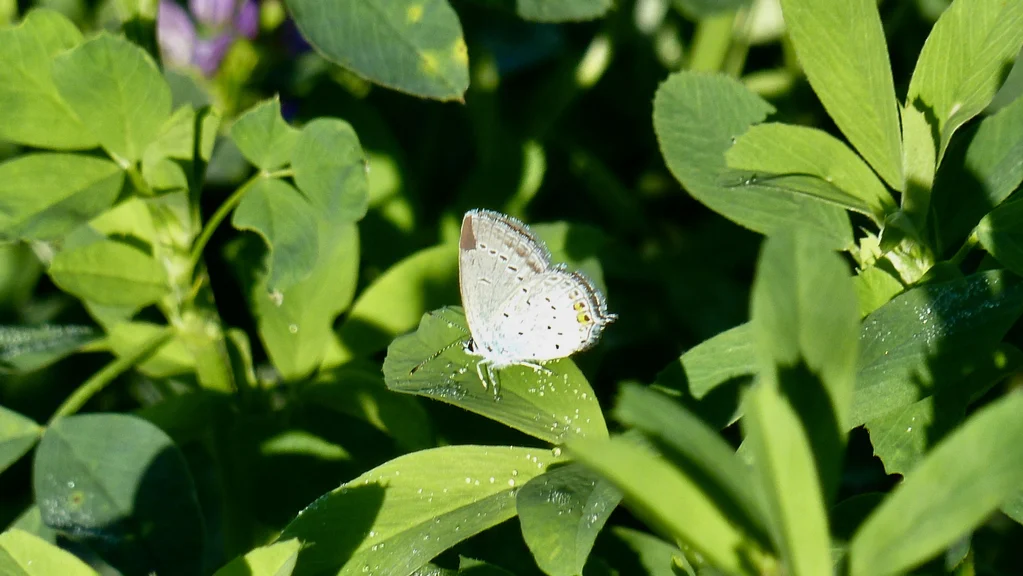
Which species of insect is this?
Cupido argiades (also Elkalyce argiades)
